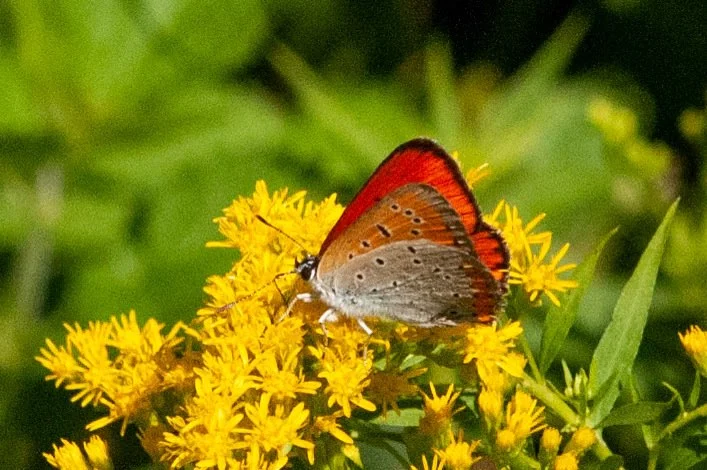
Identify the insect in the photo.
Lycaena dispar
